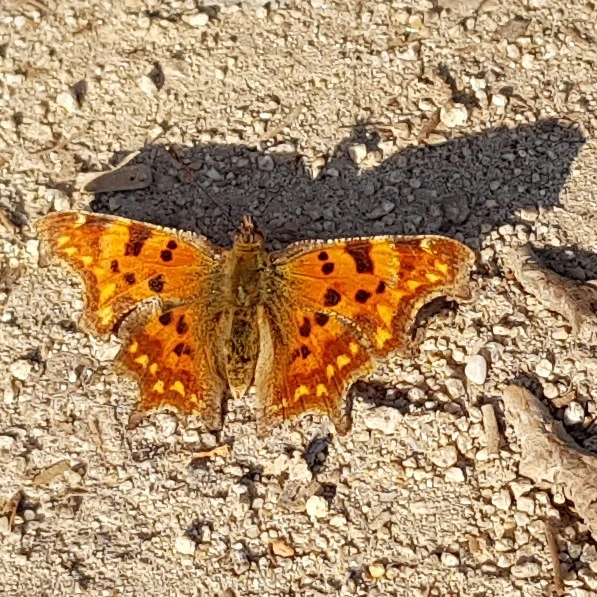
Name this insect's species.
Polygonia c-album
